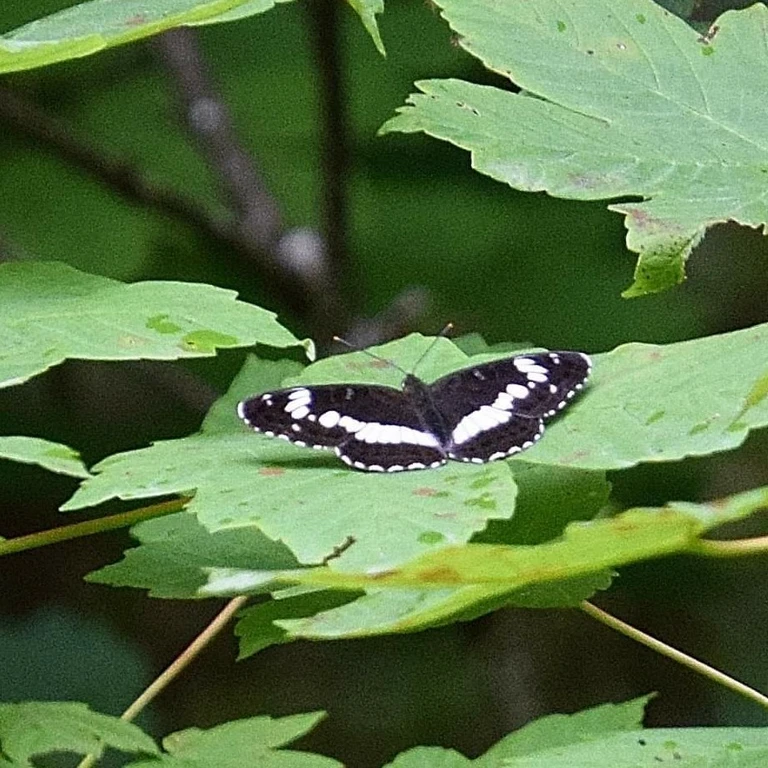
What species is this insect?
Limenitis camilla (also Ladoga camilla)
